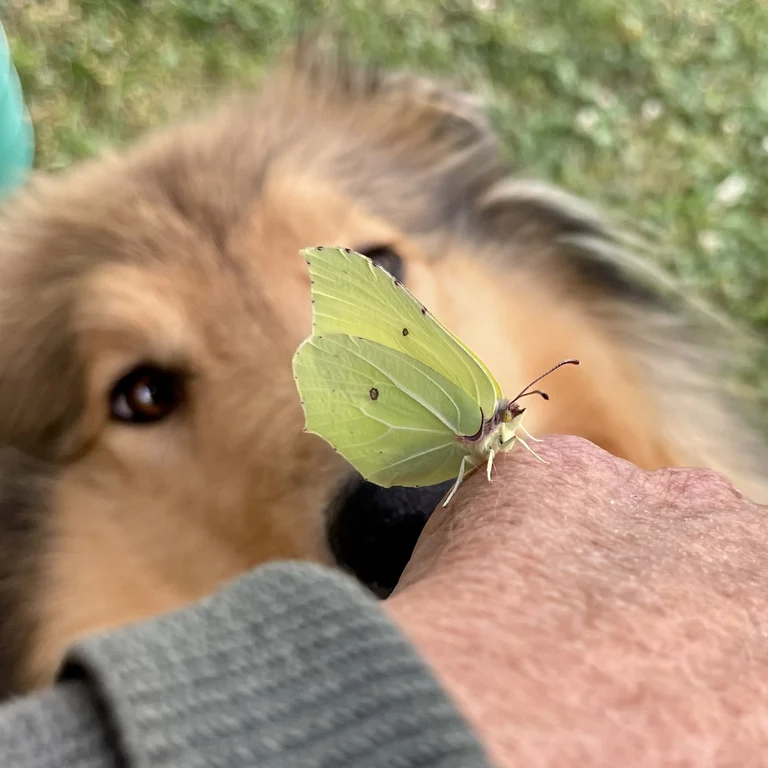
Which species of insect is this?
Gonepteryx rhamni
